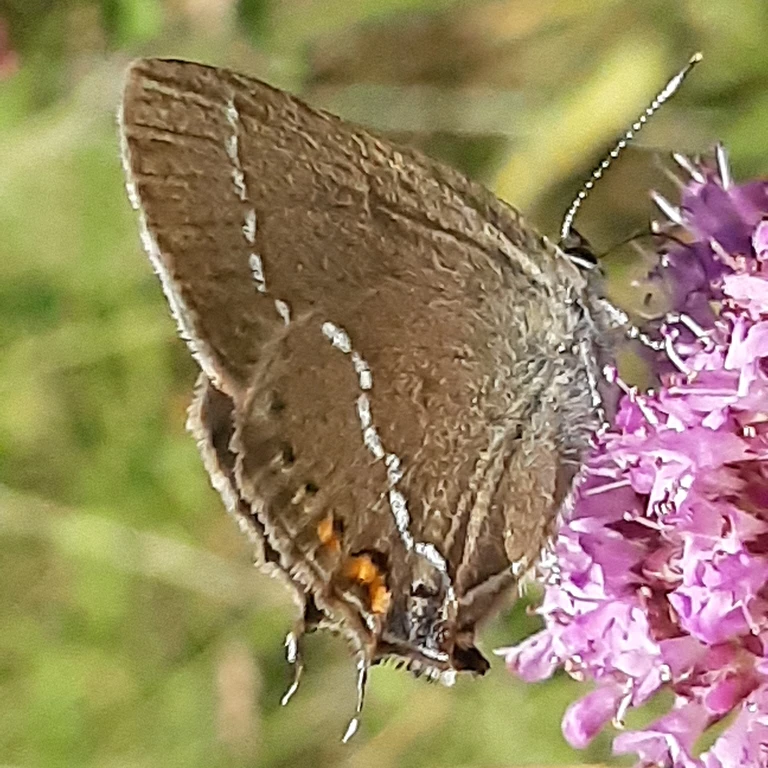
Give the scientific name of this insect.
Satyrium spini (also Tuttiola spini)
